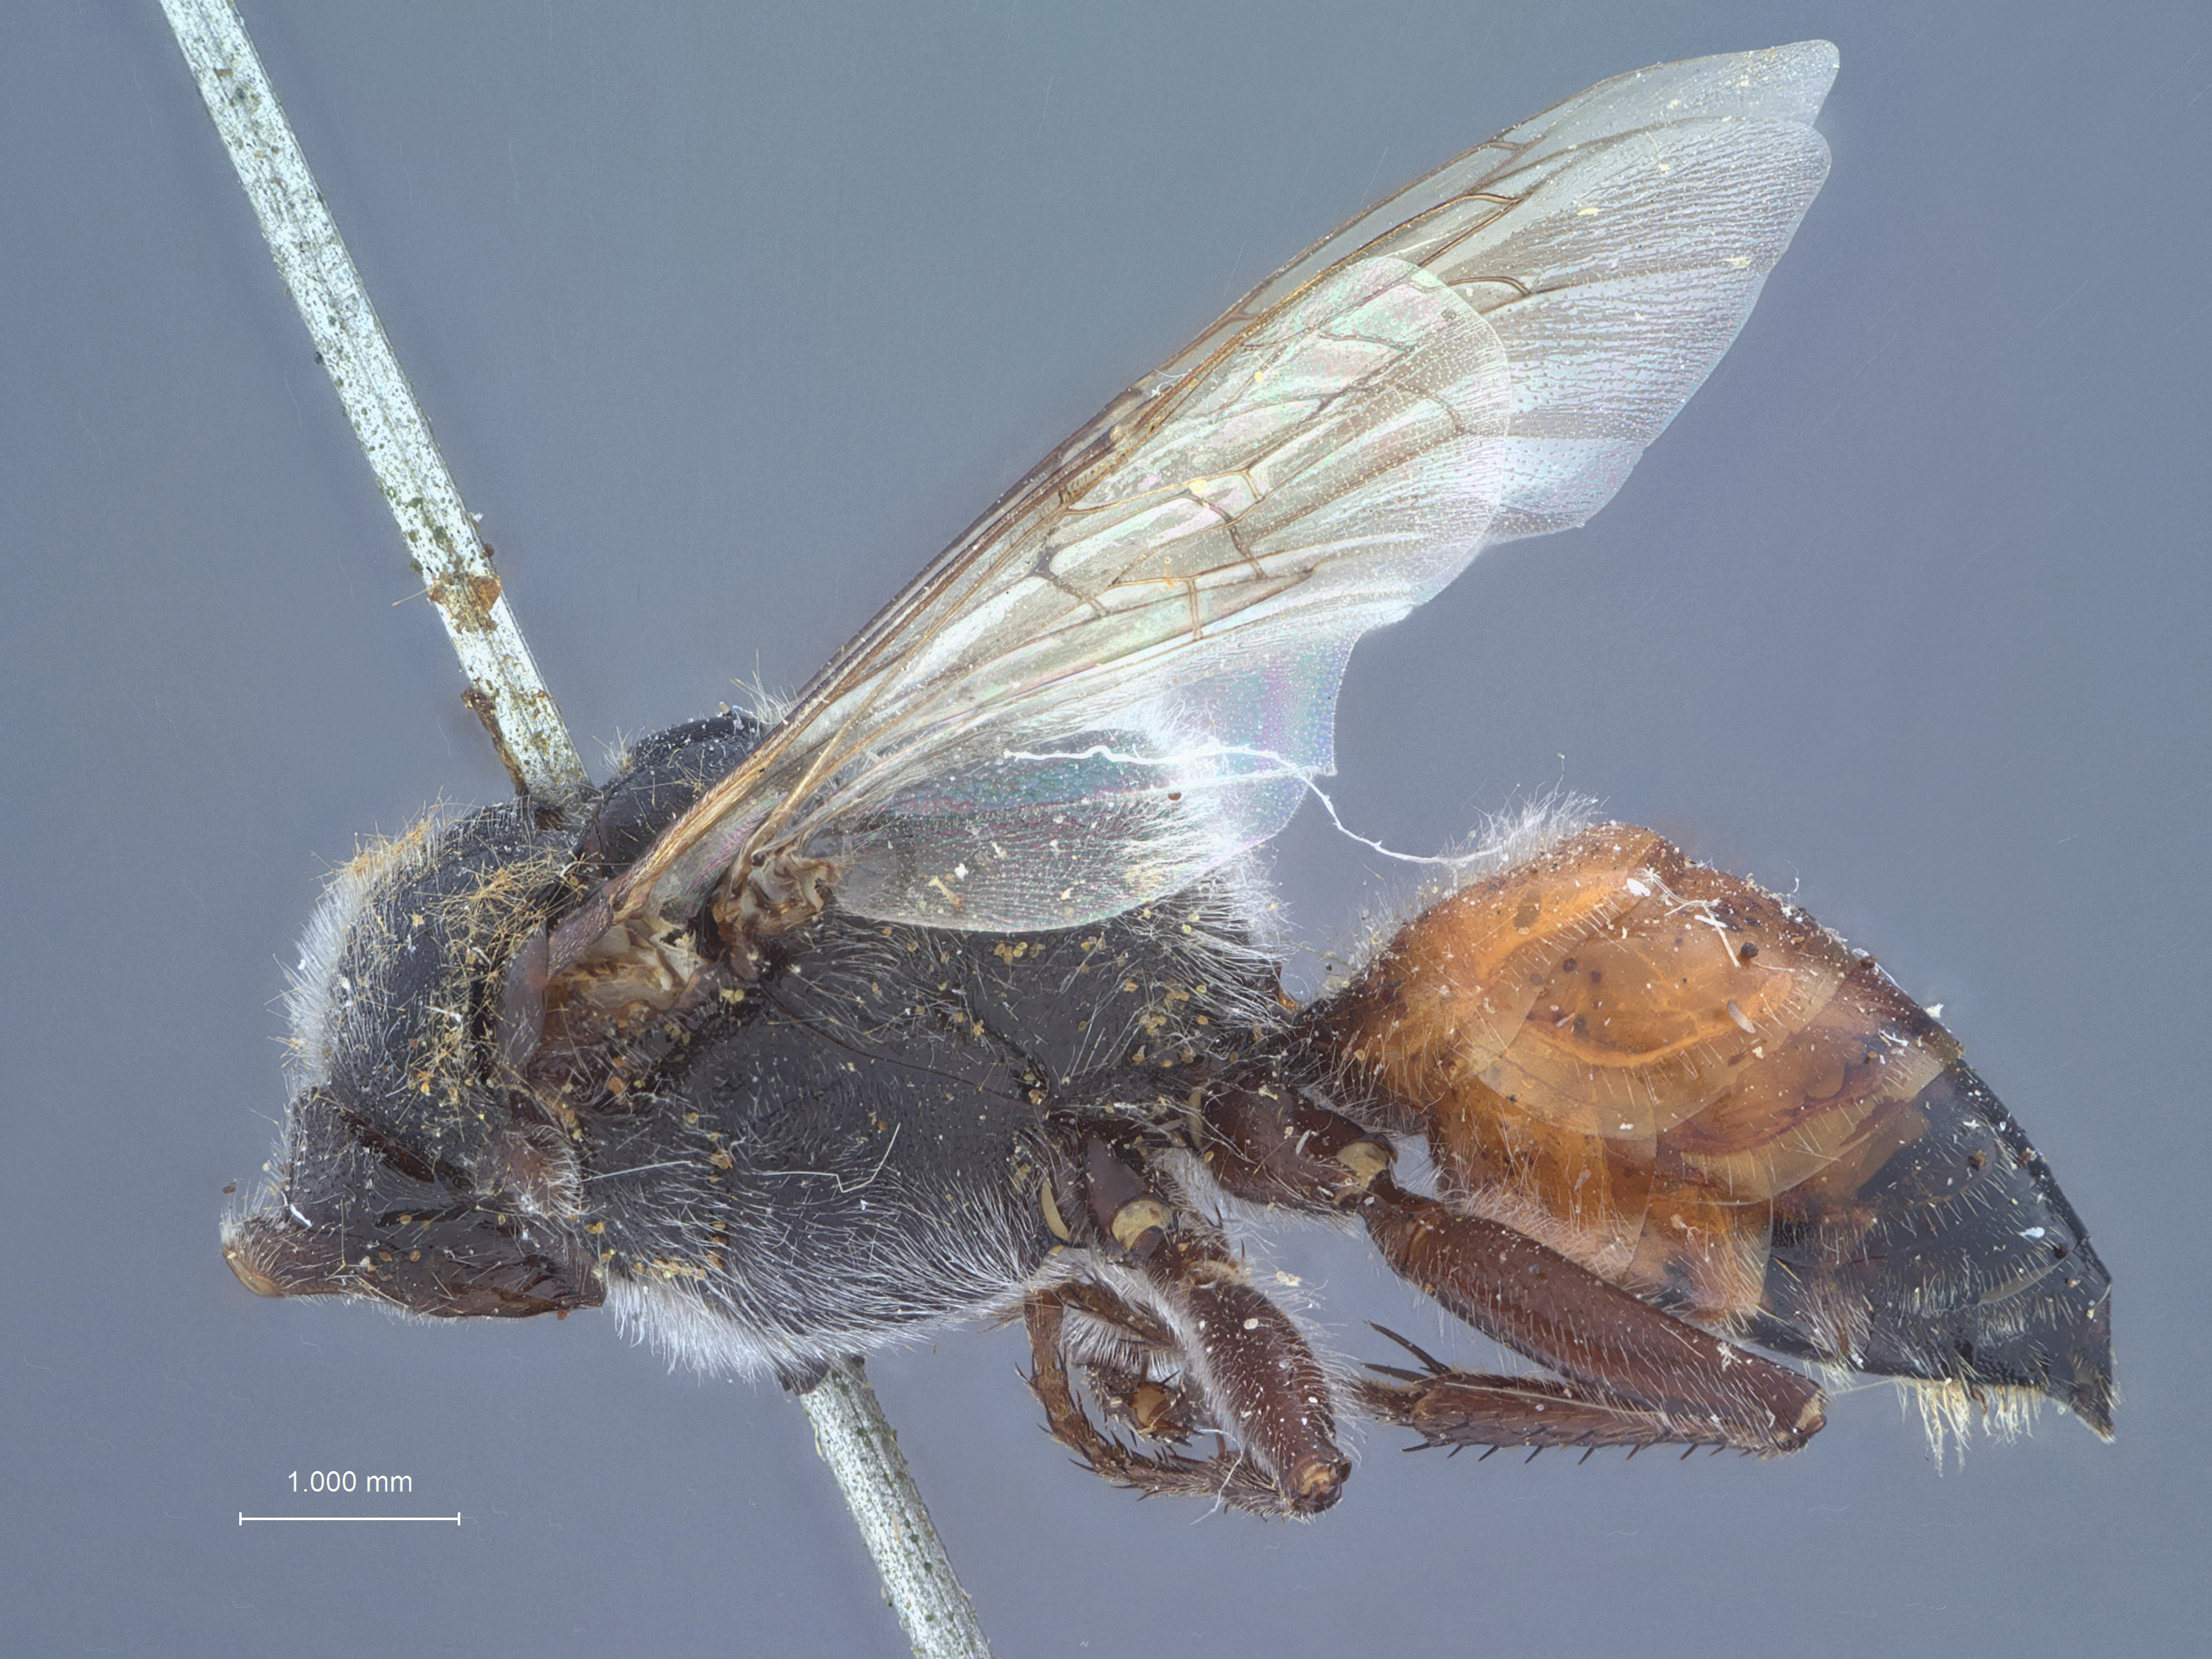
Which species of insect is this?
Astata terminata
